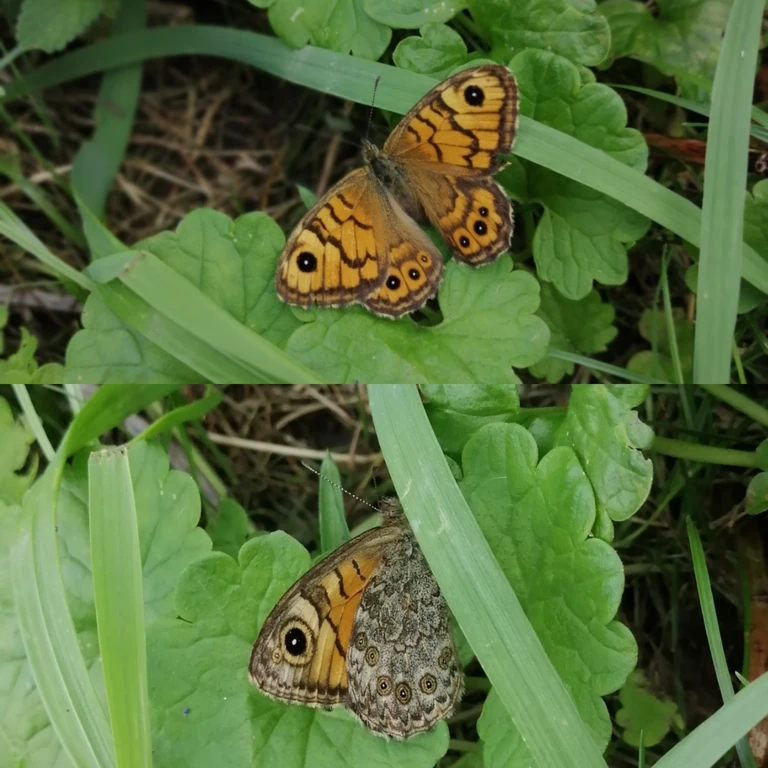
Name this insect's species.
Lasiommata megera (also Pararge megera)
